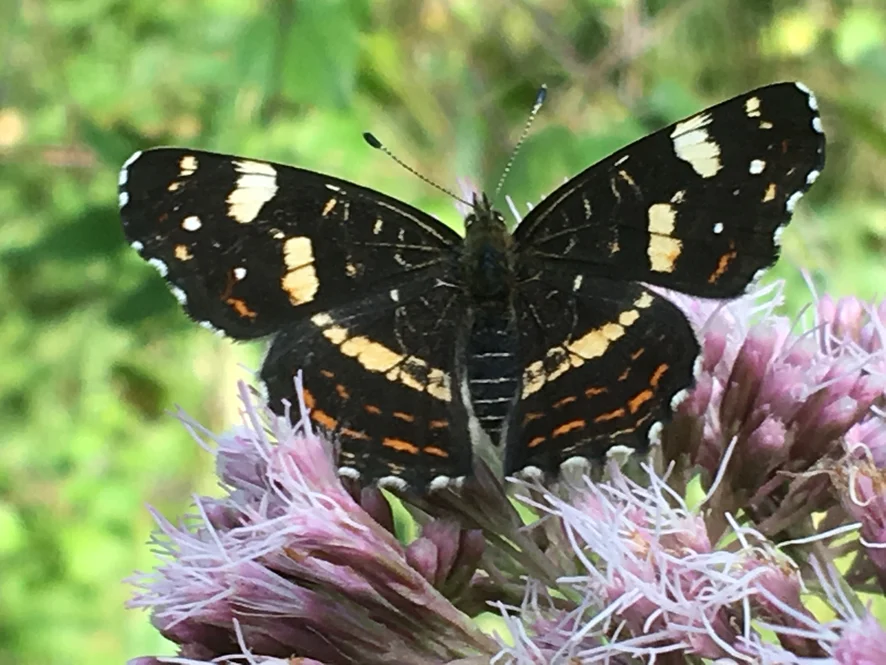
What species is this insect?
Araschnia levana
